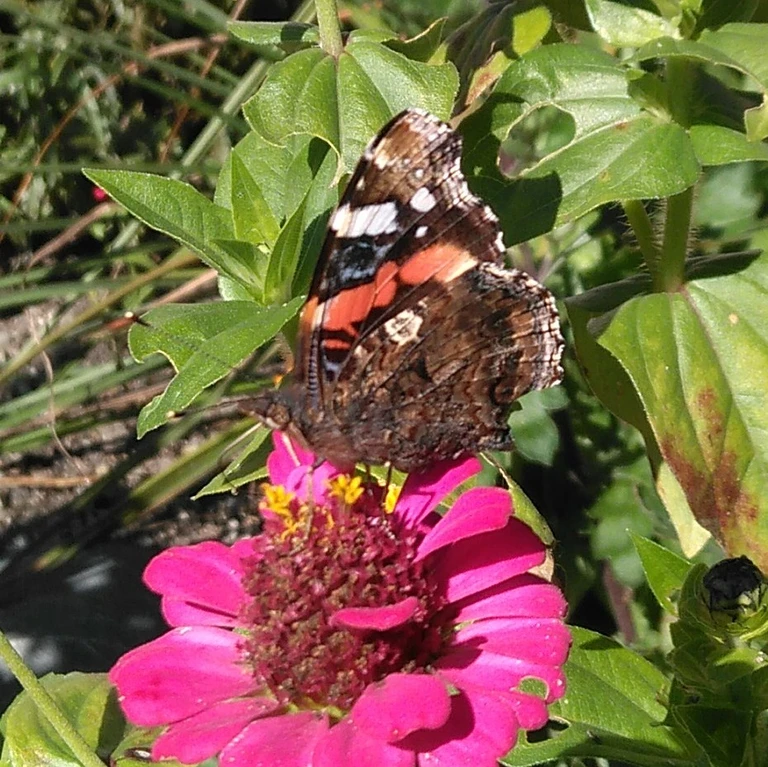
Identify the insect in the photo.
Vanessa atalanta
